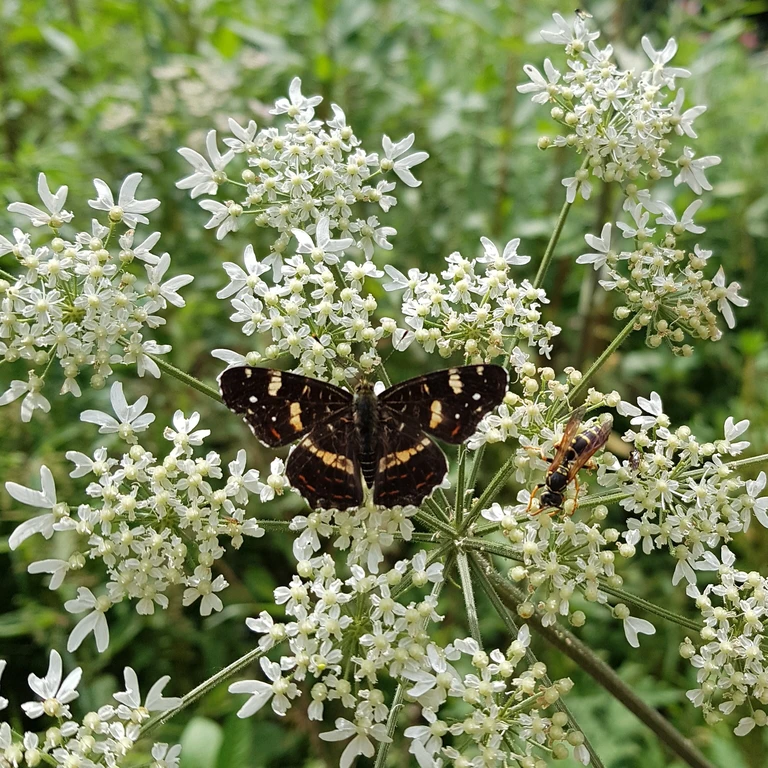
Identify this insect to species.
Araschnia levana
